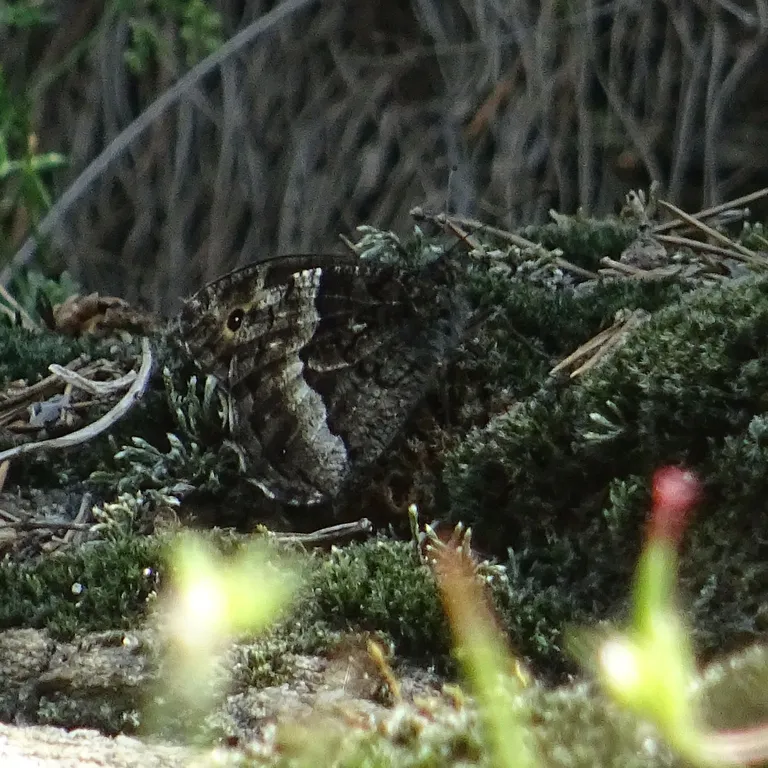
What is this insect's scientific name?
Hipparchia fagi
